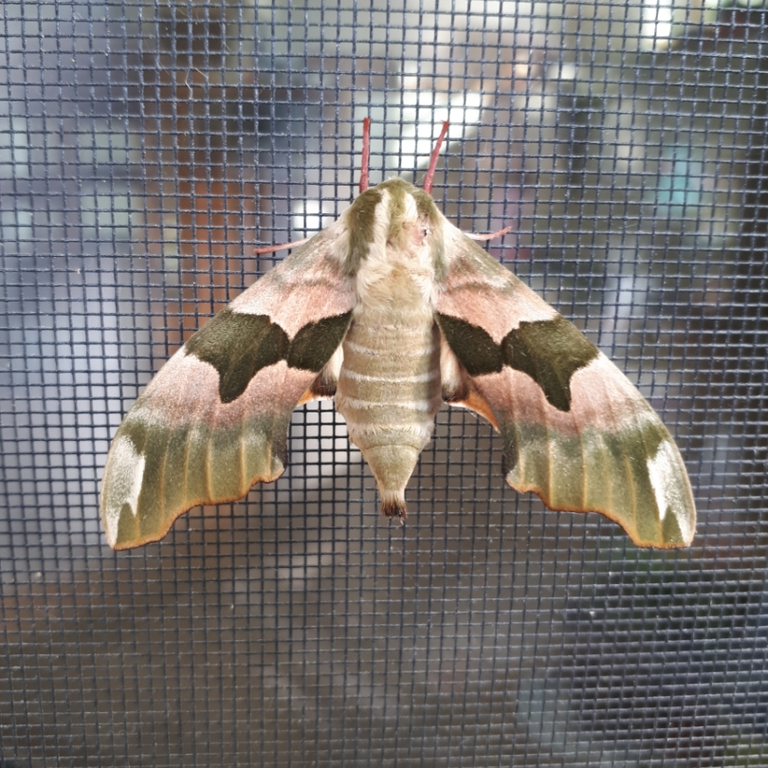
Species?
Mimas tiliae
